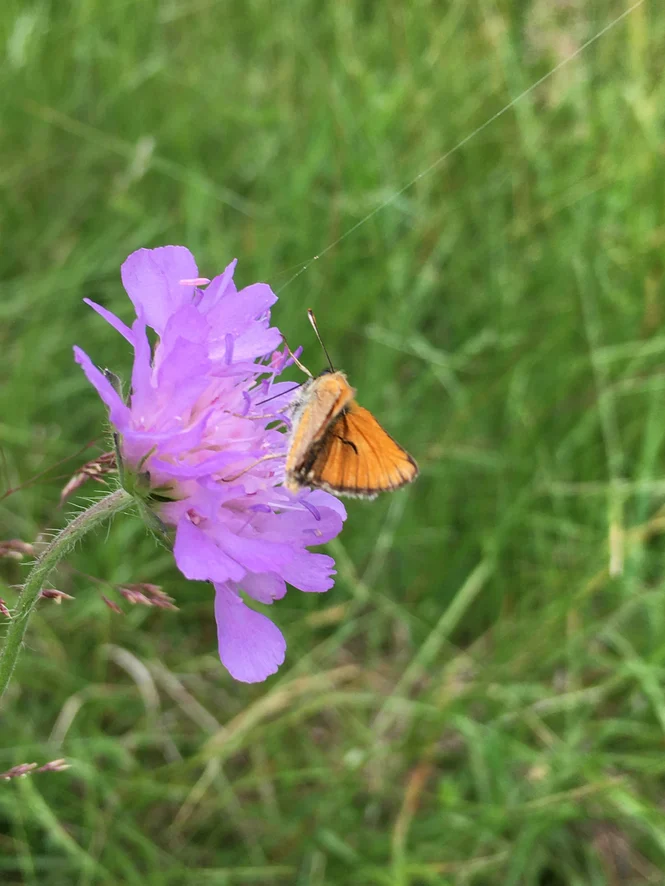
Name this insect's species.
Thymelicus sylvestris
